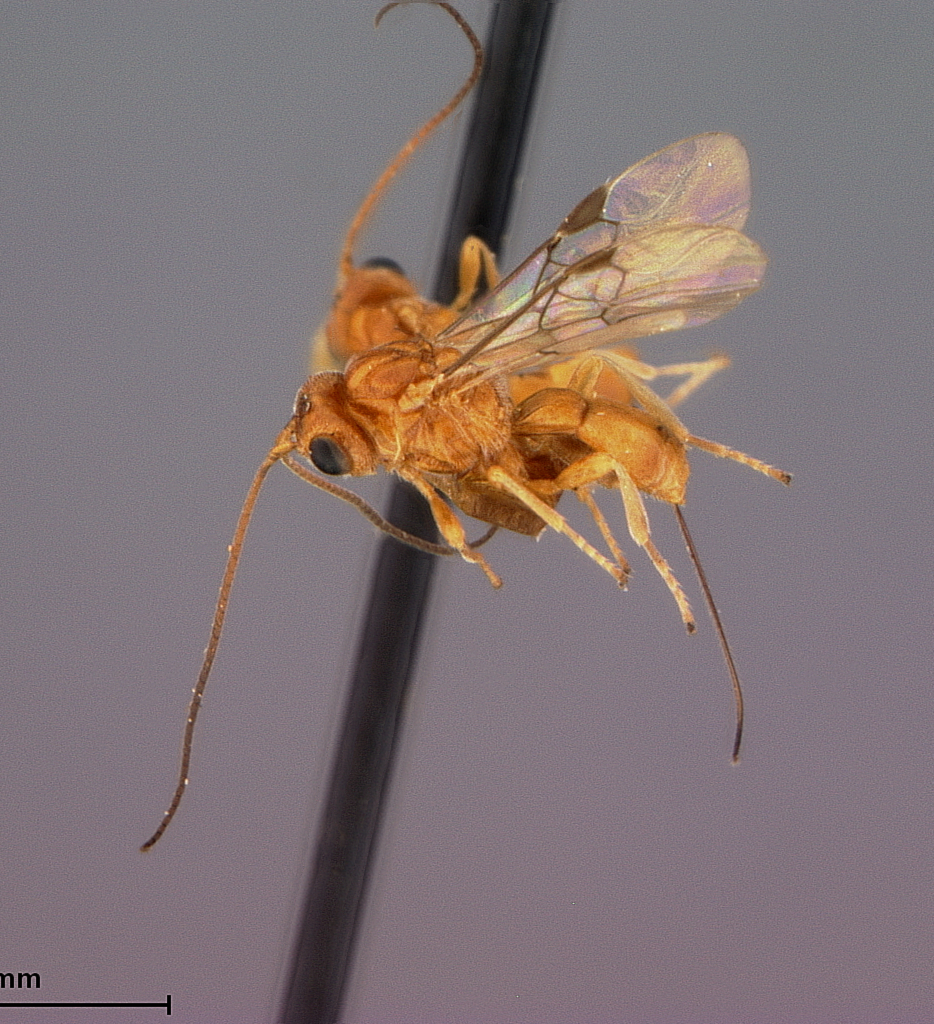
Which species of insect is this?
Opius persulcatus
